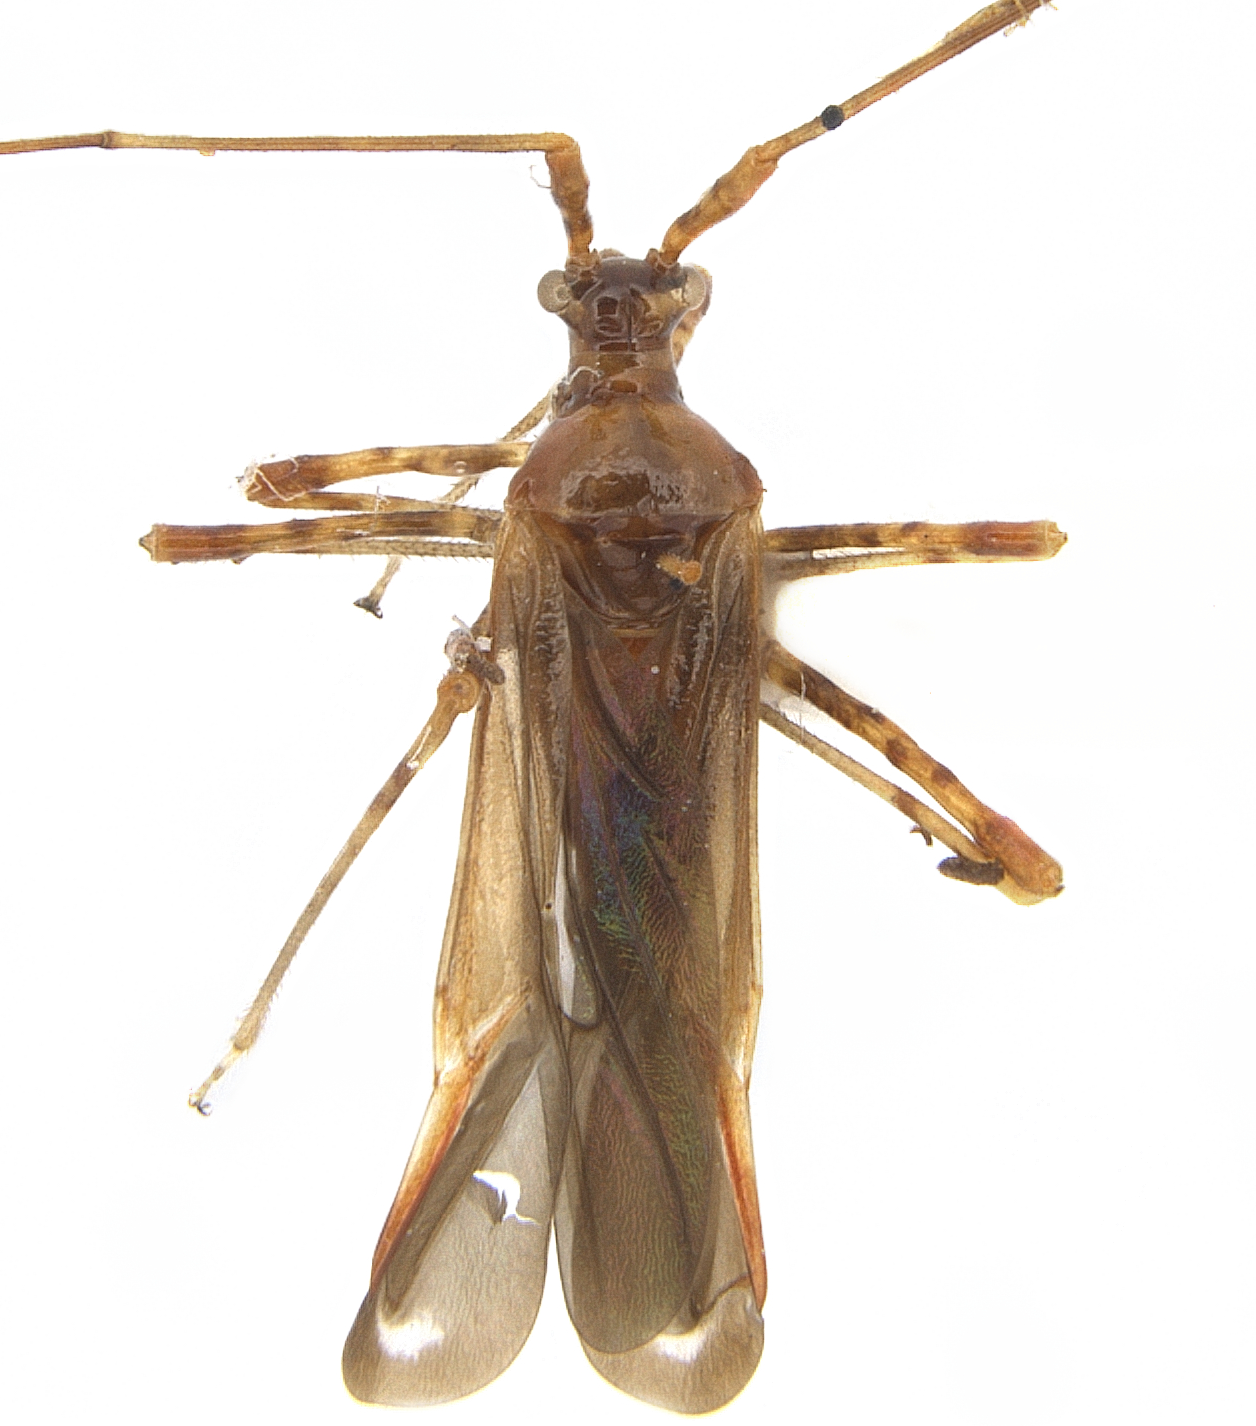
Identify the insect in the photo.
Helopeltis cinchonae
